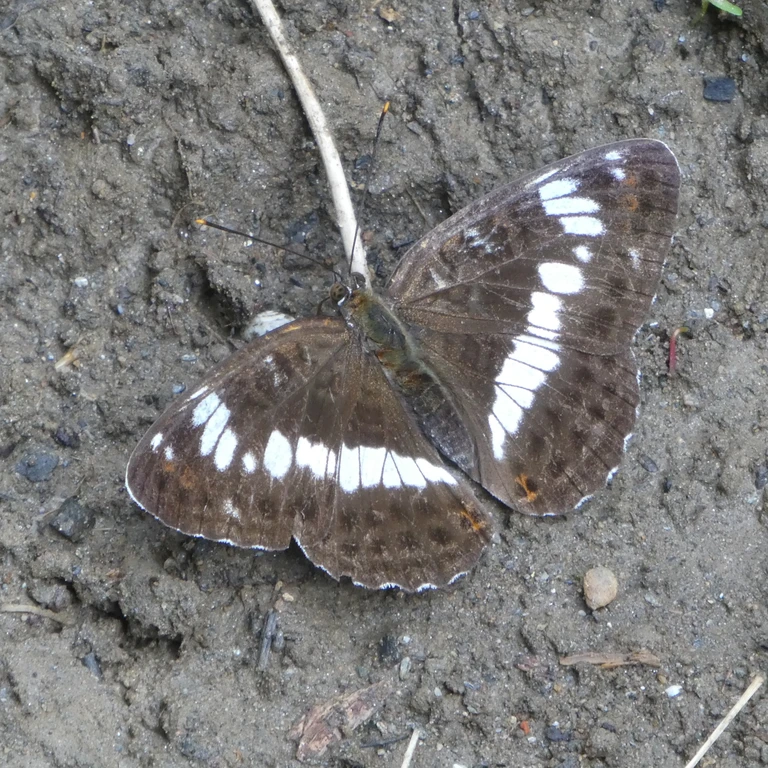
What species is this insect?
Limenitis camilla (also Ladoga camilla)
